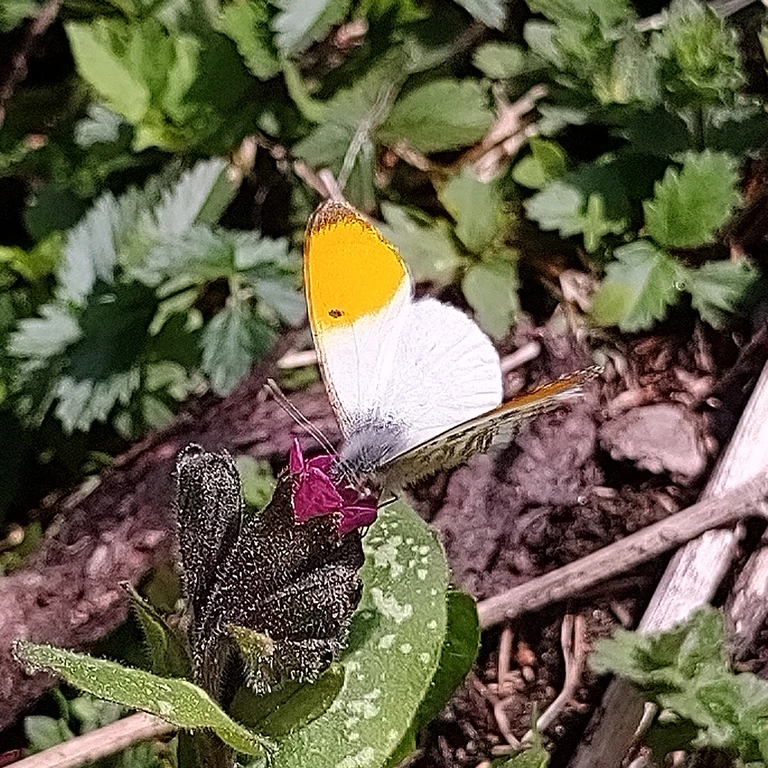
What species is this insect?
Anthocharis cardamines
